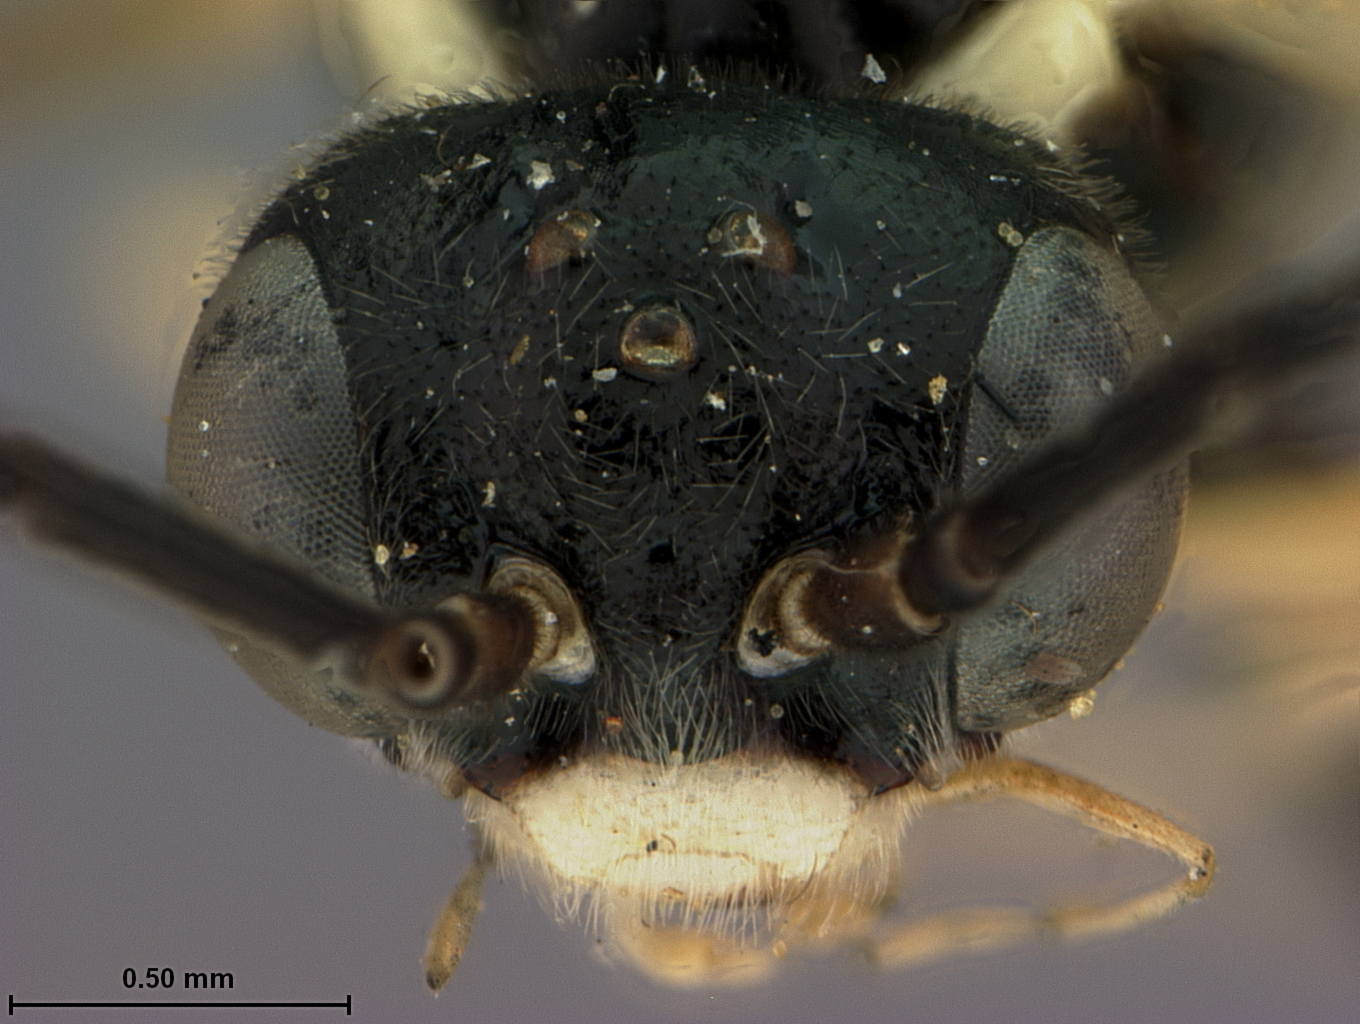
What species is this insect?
Emphytina pulchella
